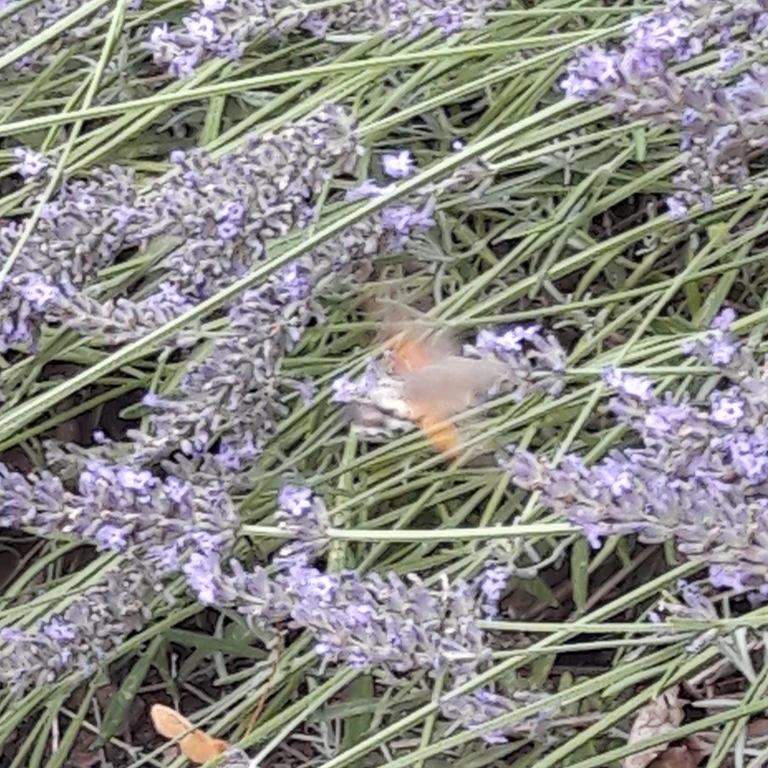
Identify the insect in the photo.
Macroglossum stellatarum
